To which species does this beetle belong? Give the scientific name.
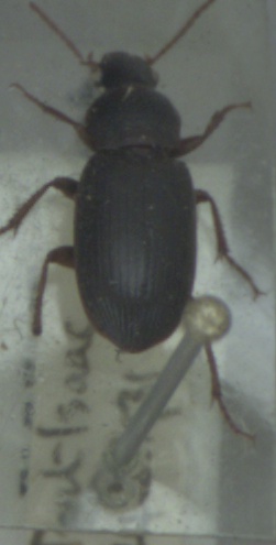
Ophonus puncticeps
